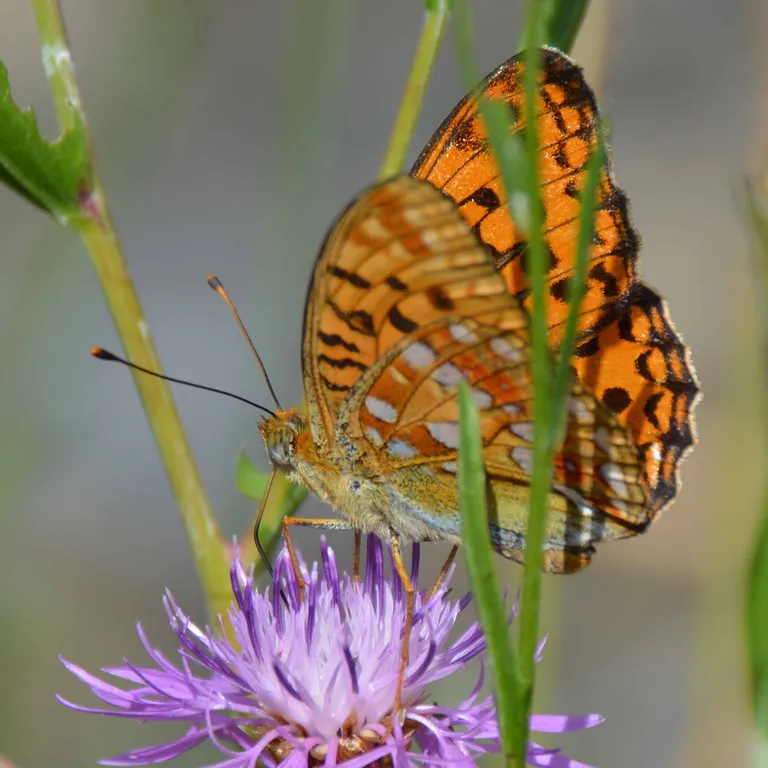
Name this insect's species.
Fabriciana adippe
